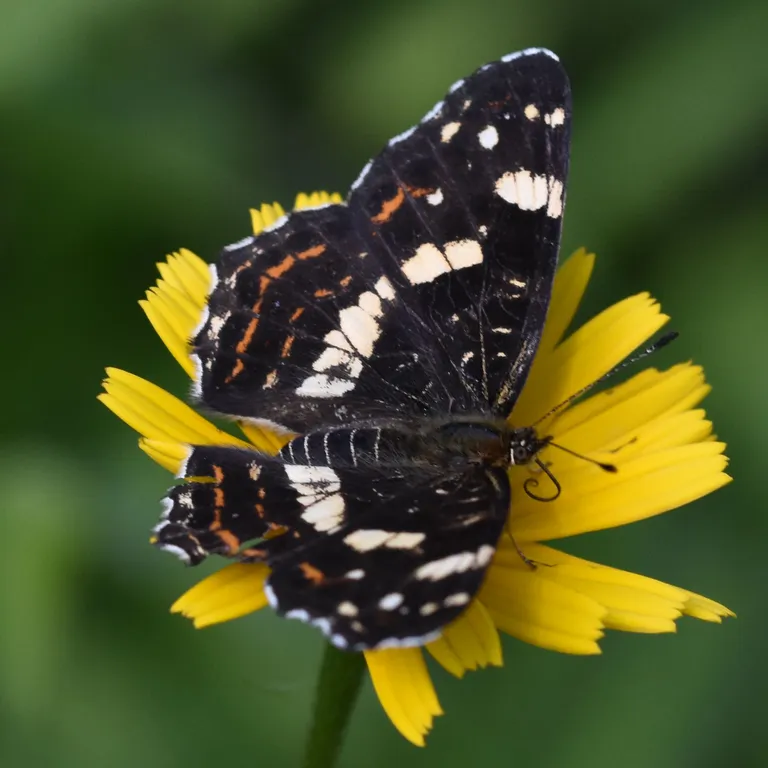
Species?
Araschnia levana
